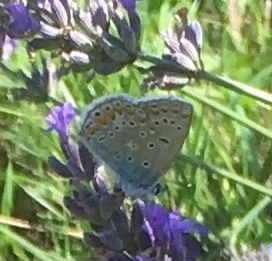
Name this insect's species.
Polyommatus icarus
